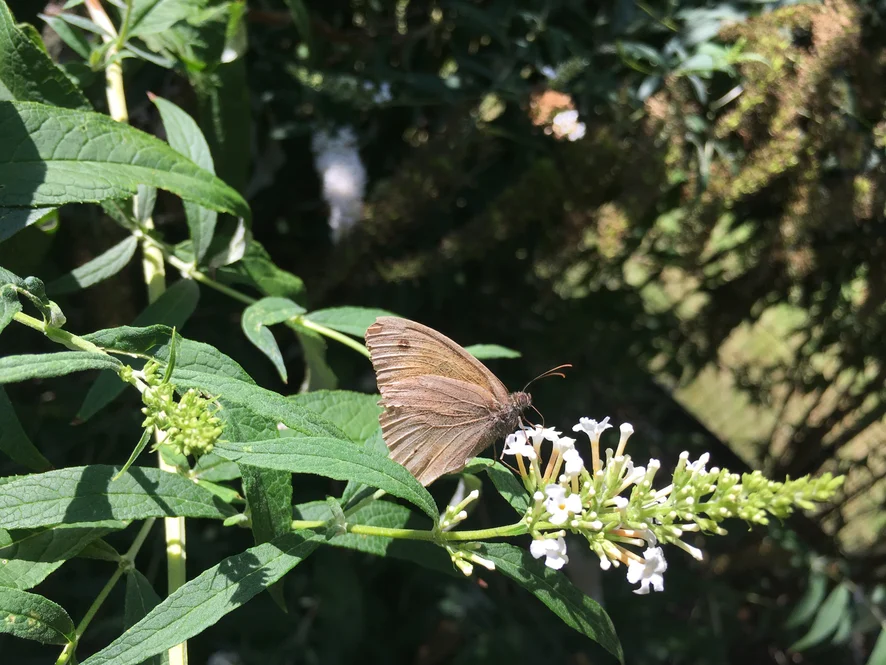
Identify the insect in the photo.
Maniola jurtina
